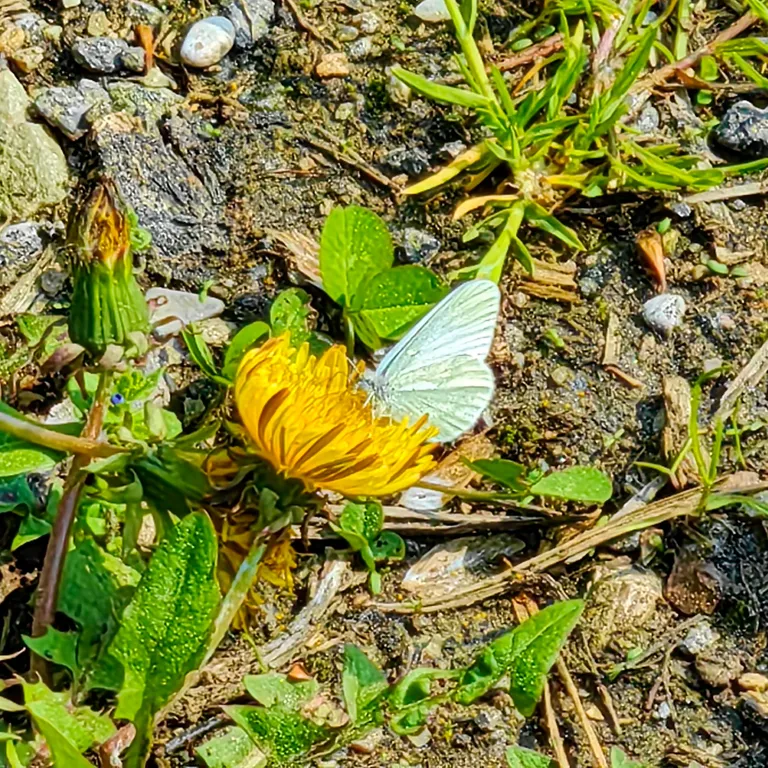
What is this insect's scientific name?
Leptidea sinapis/juvernica
